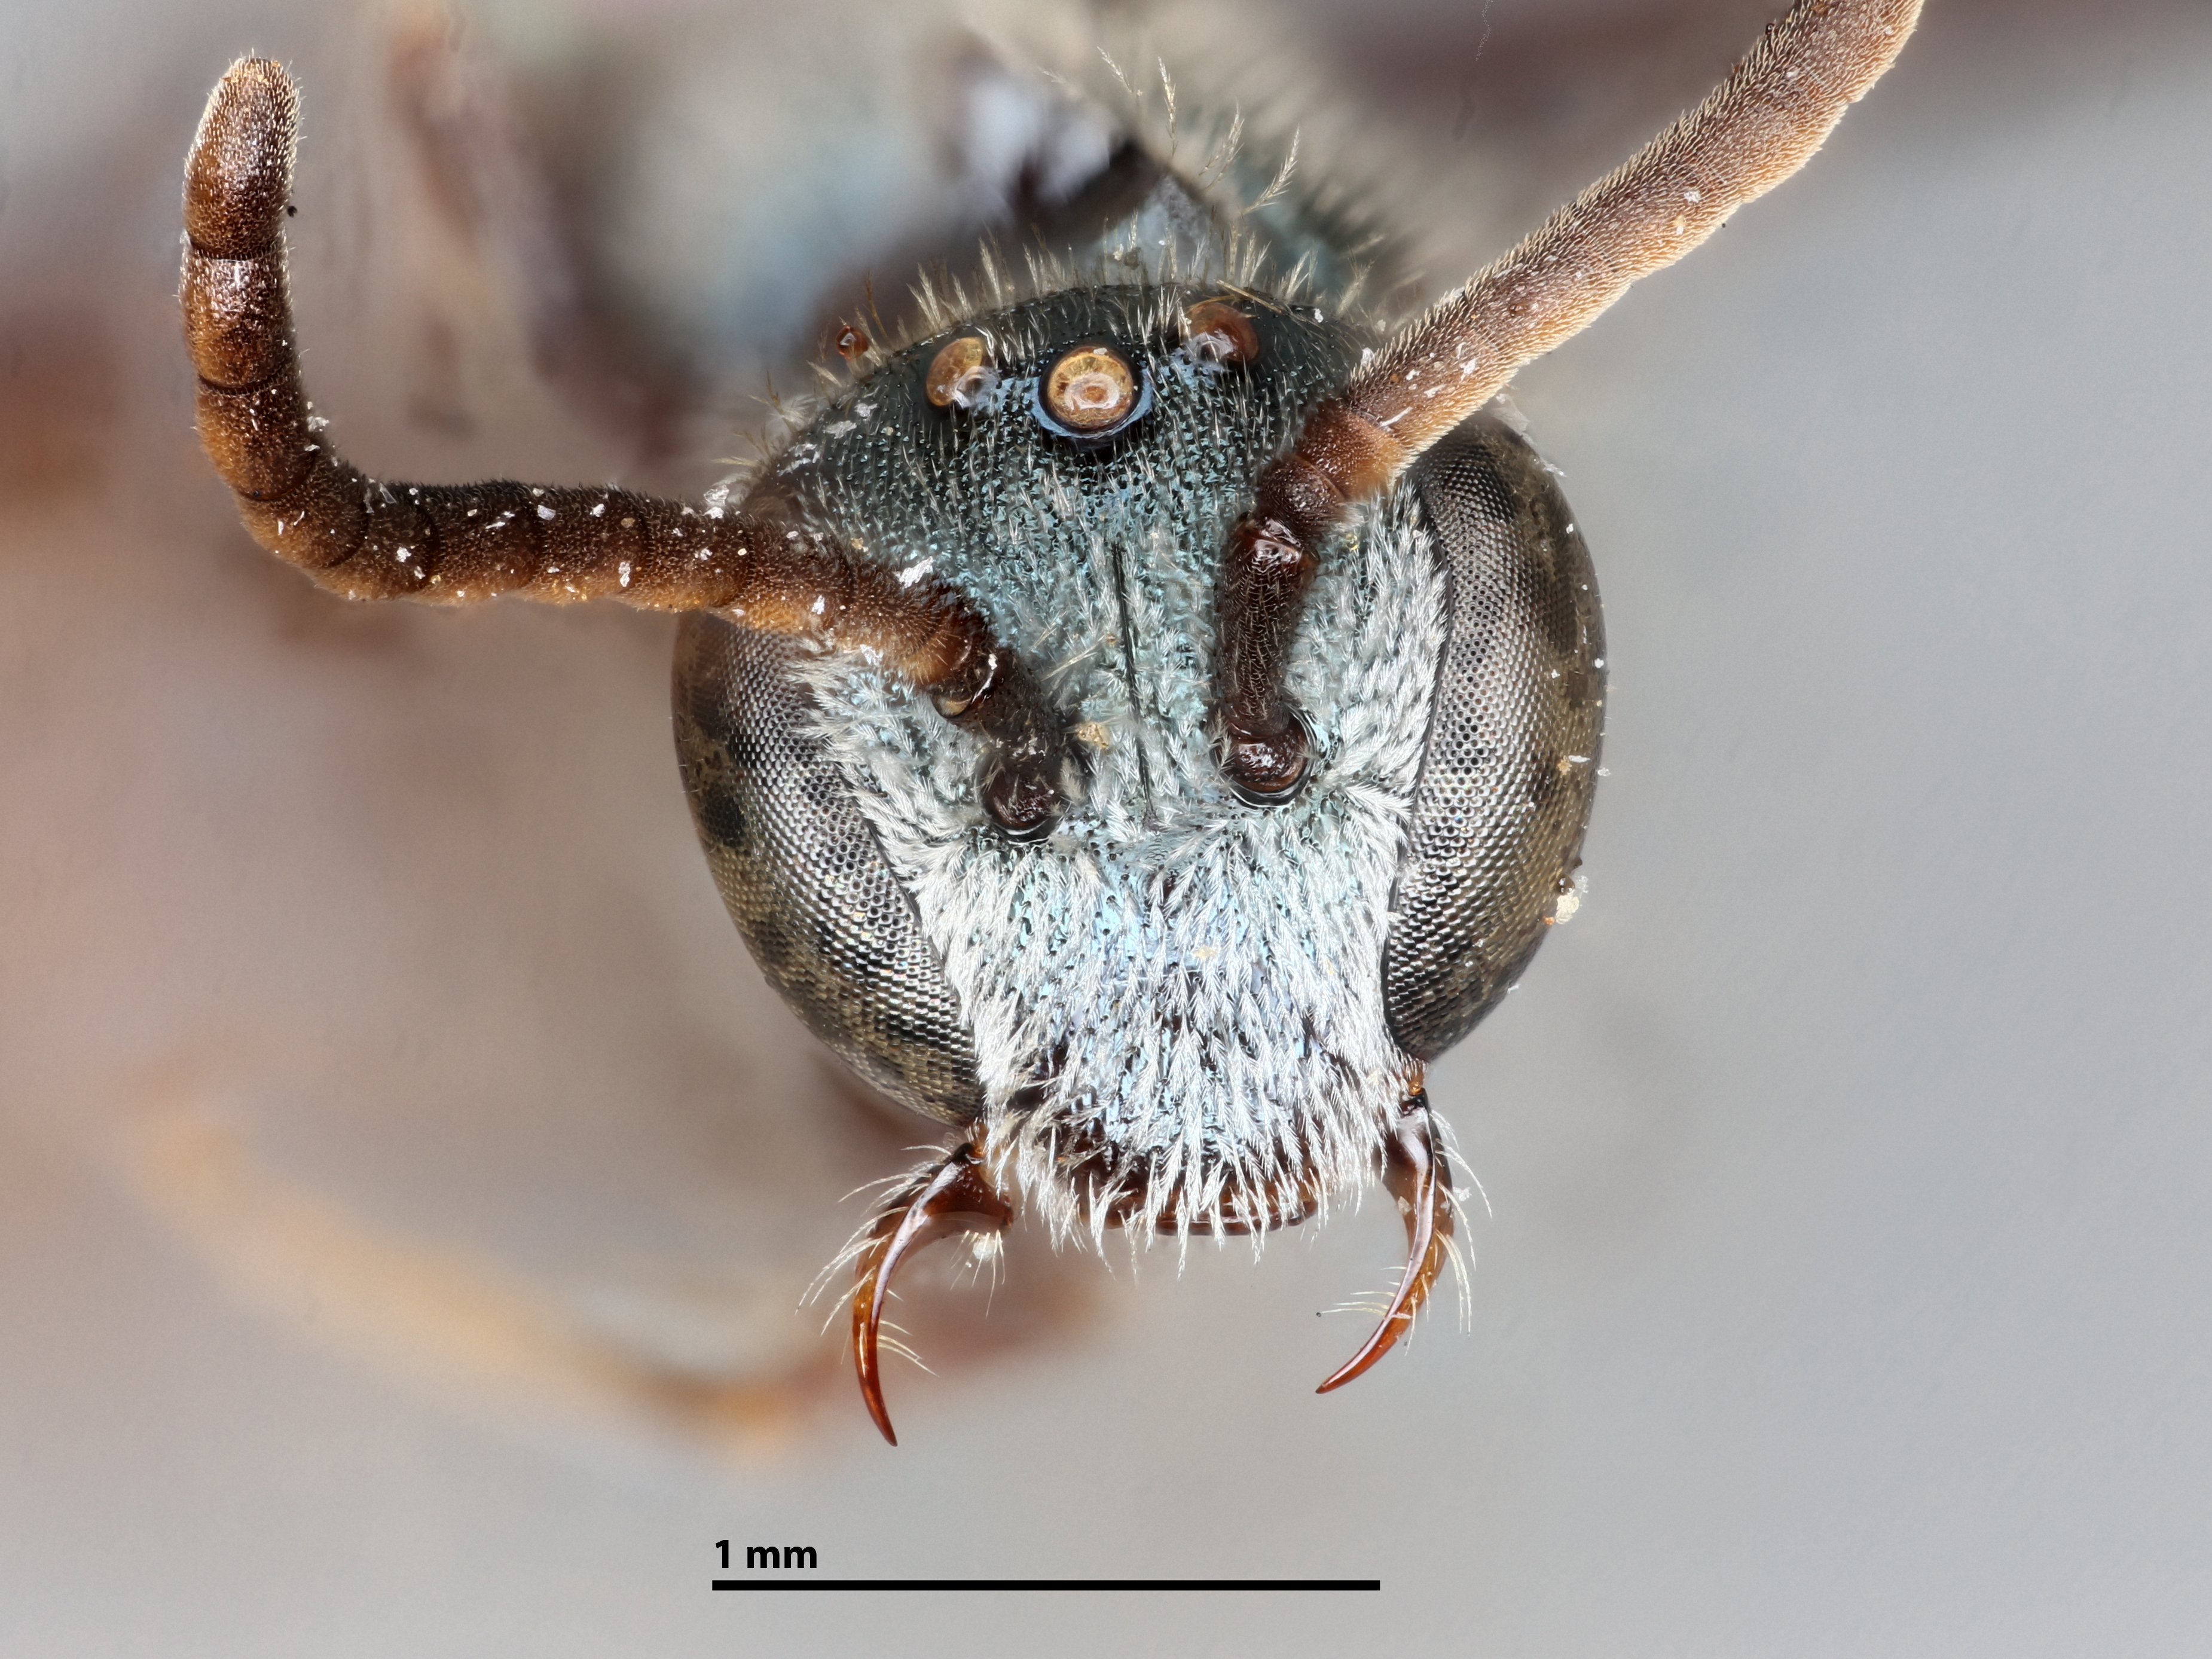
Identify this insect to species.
Halictus genuinus
